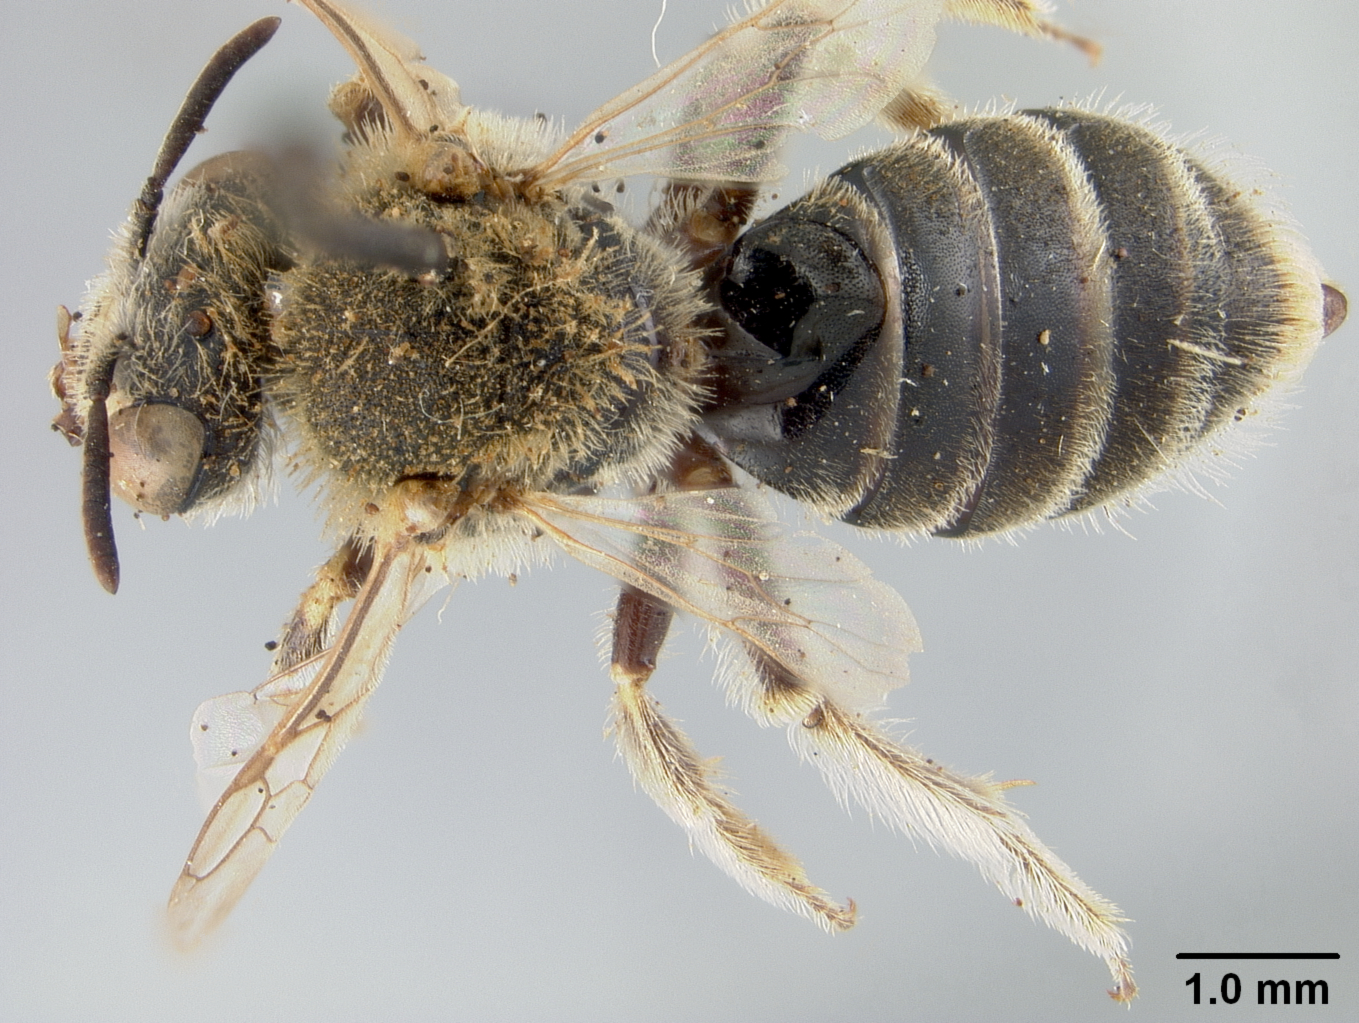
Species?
Calliopsis coloratipes
